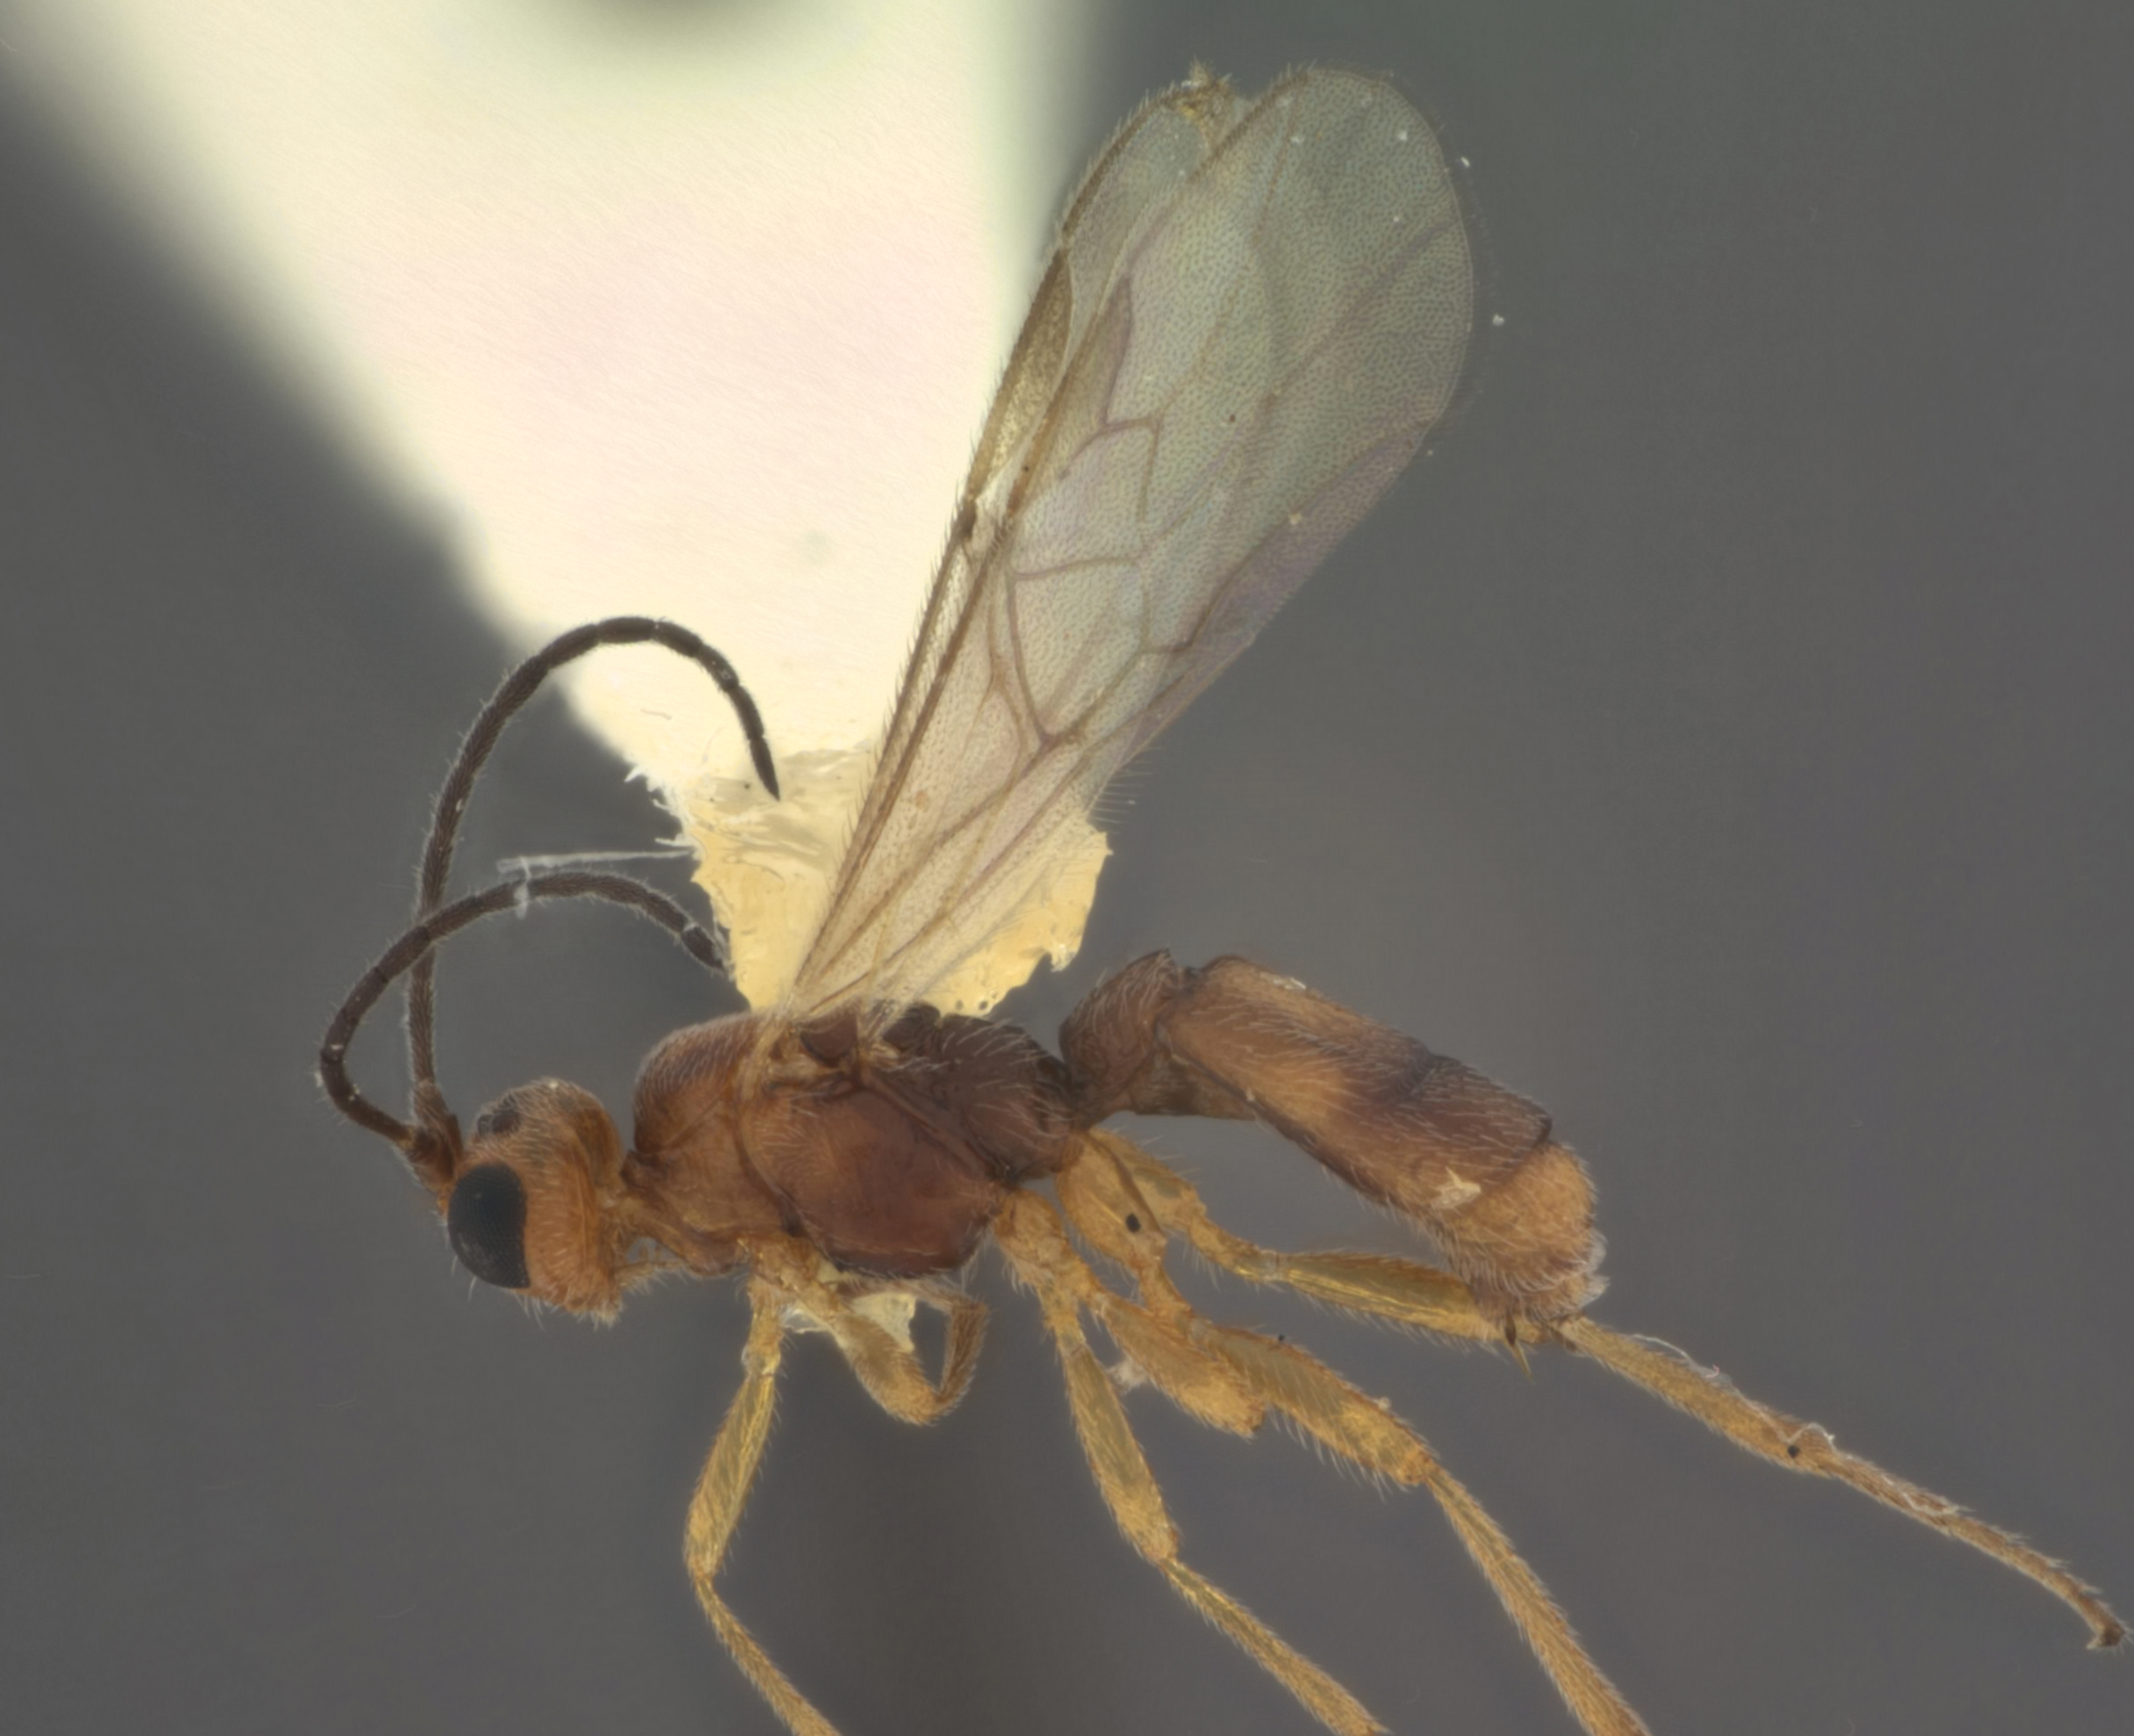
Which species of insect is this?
Stiropius californicus
